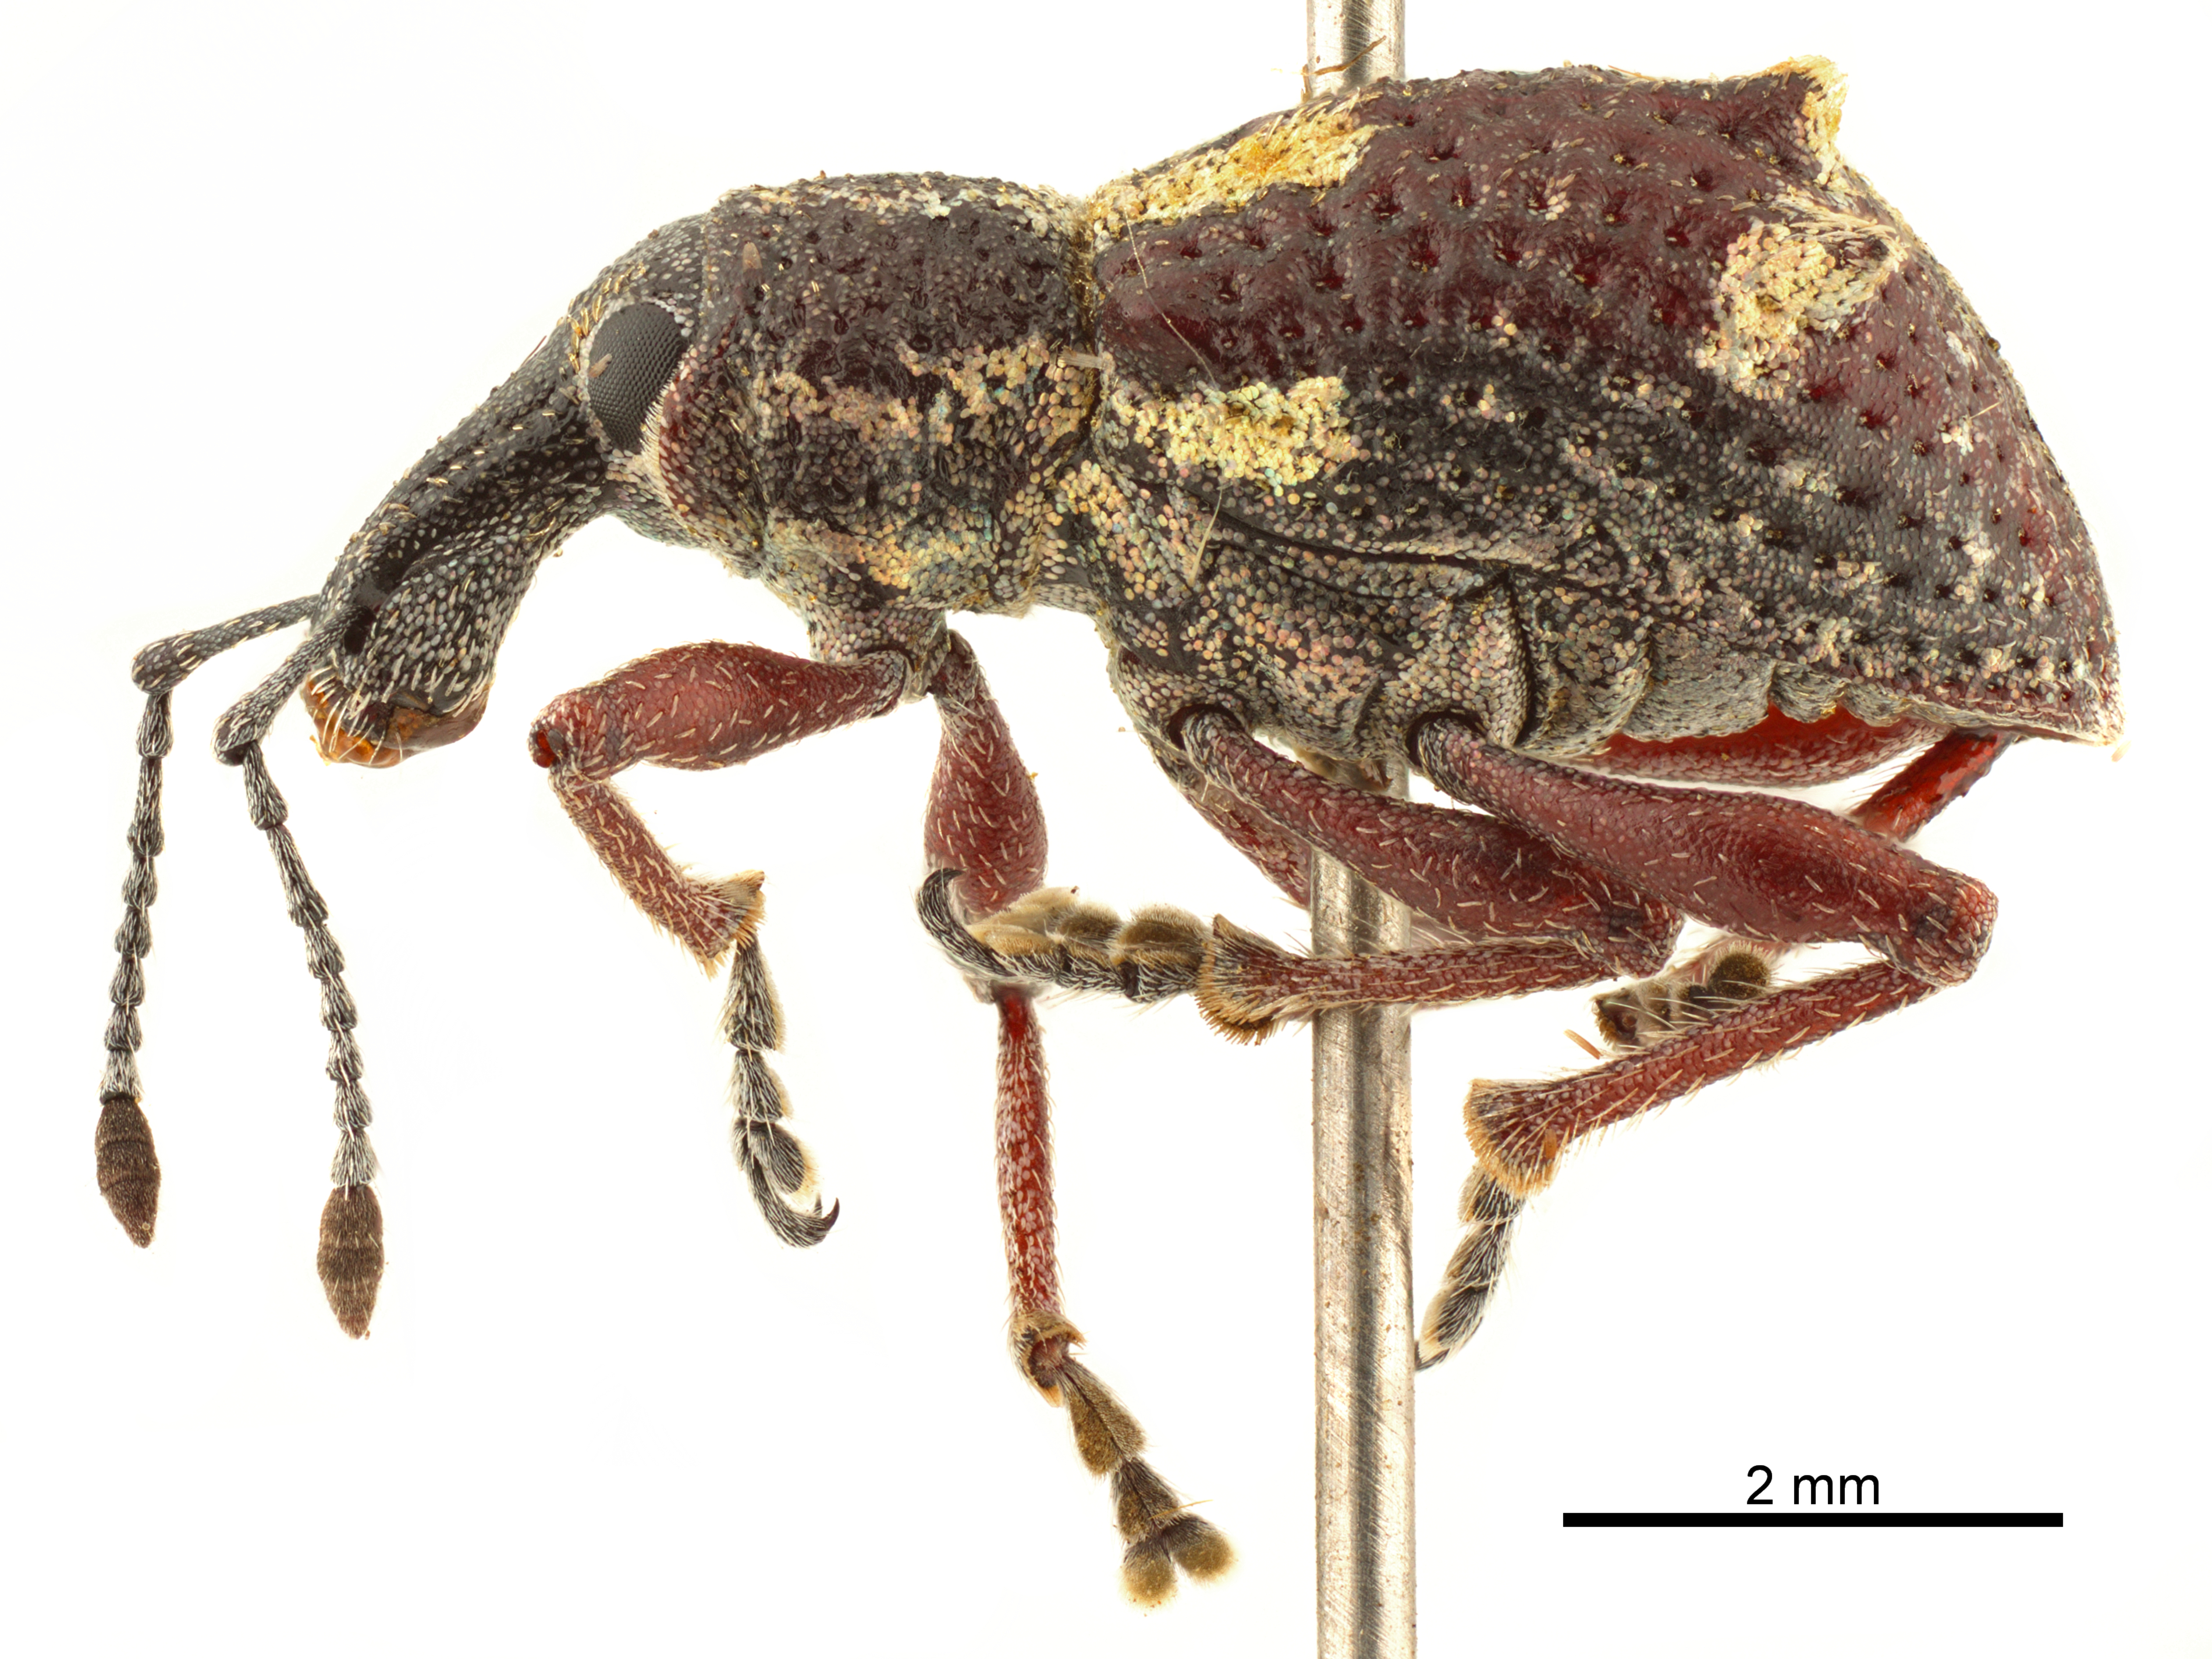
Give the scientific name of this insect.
Hybreoleptops aureosignatus
